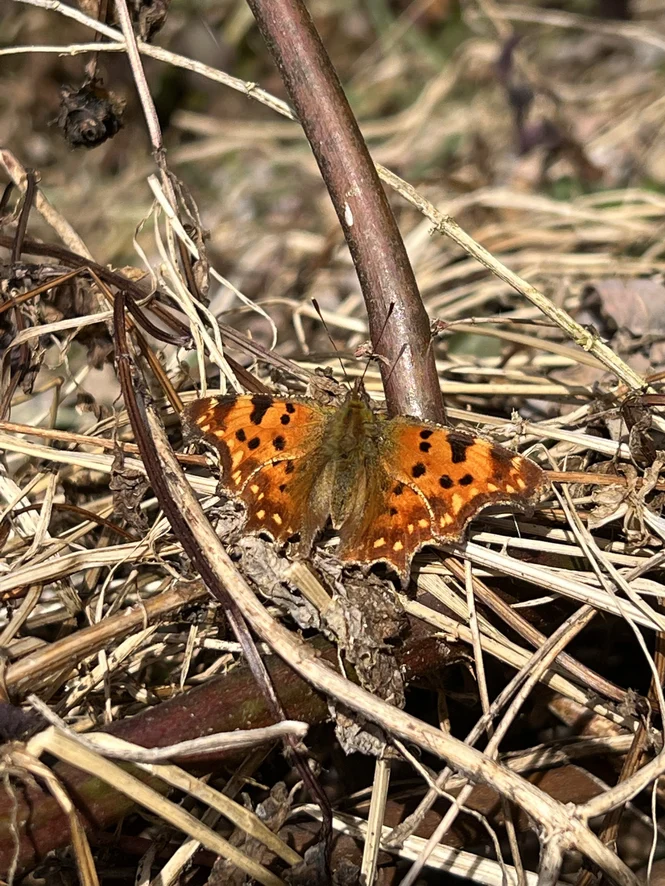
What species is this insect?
Polygonia c-album
